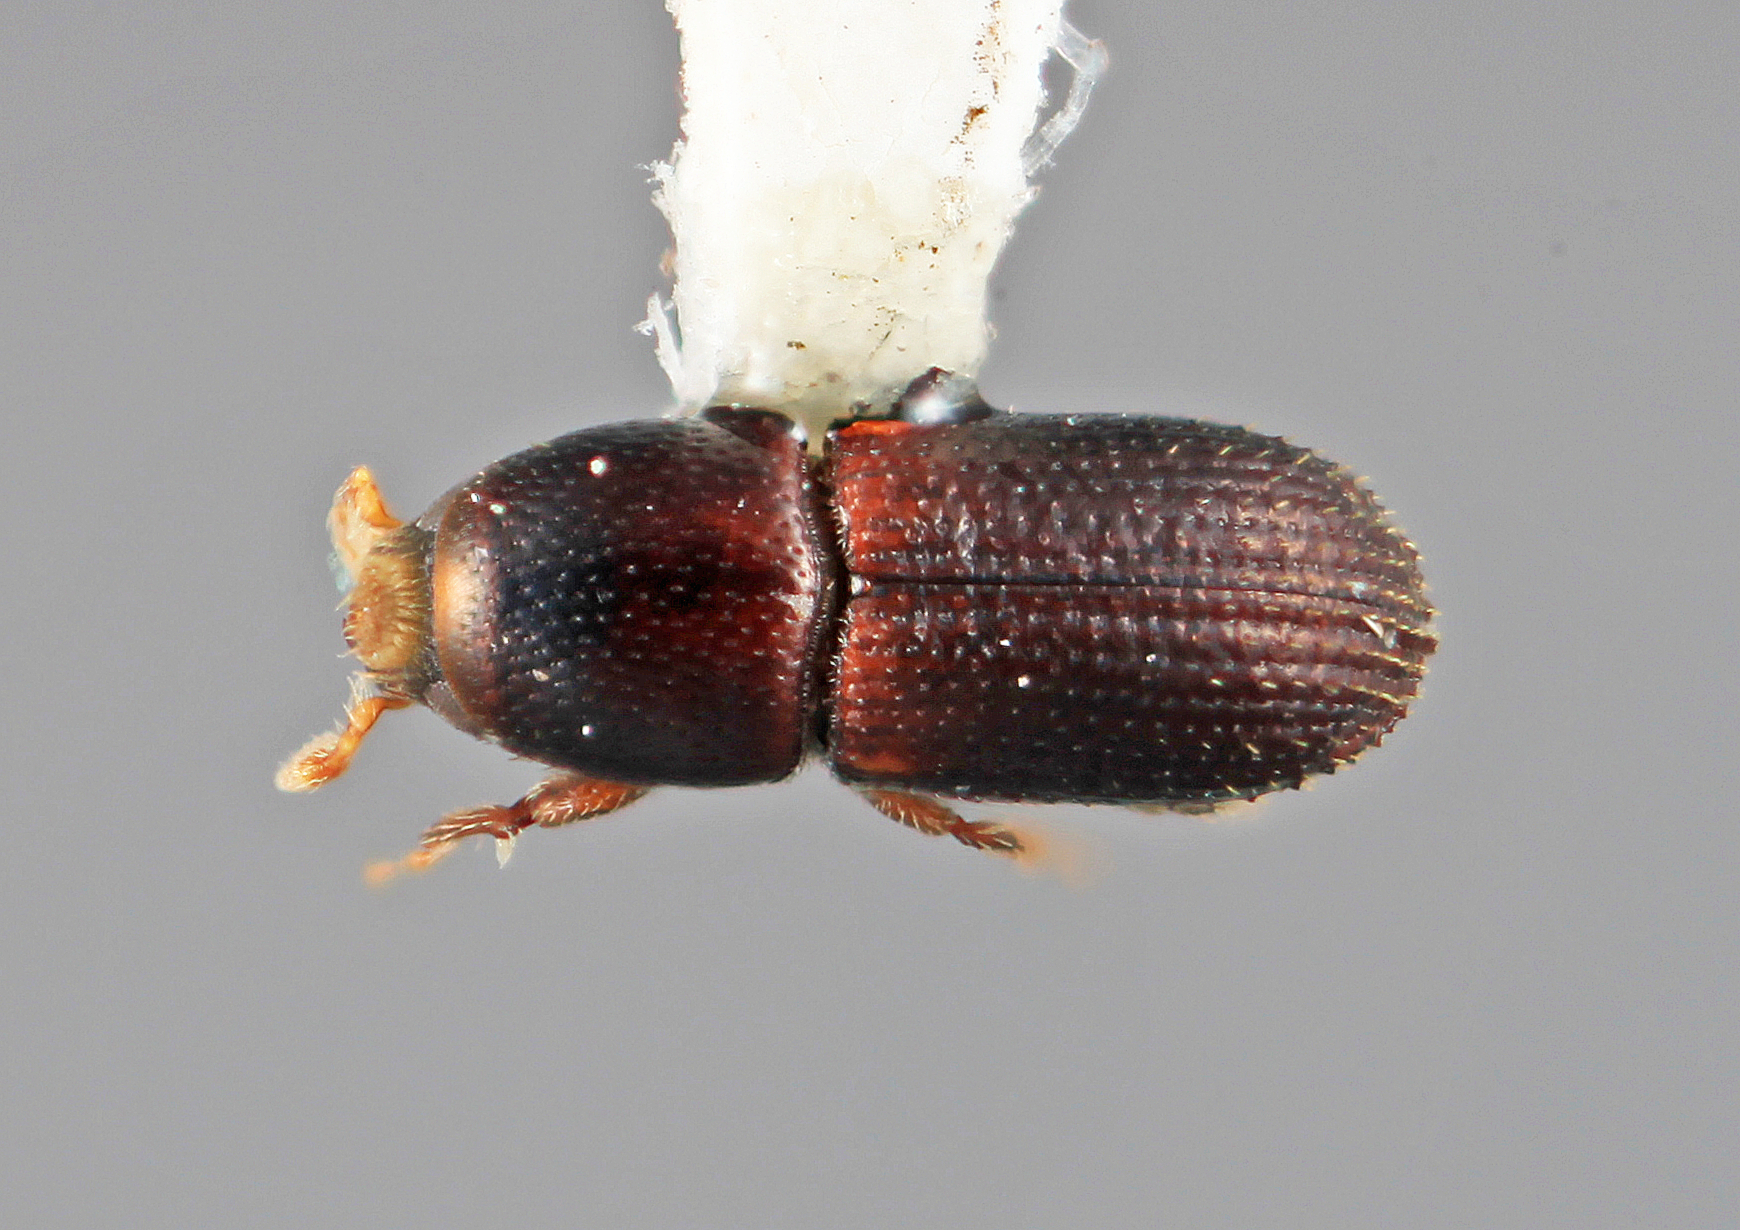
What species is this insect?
Loganius gracilens (also Cnemonyx gracilens)
